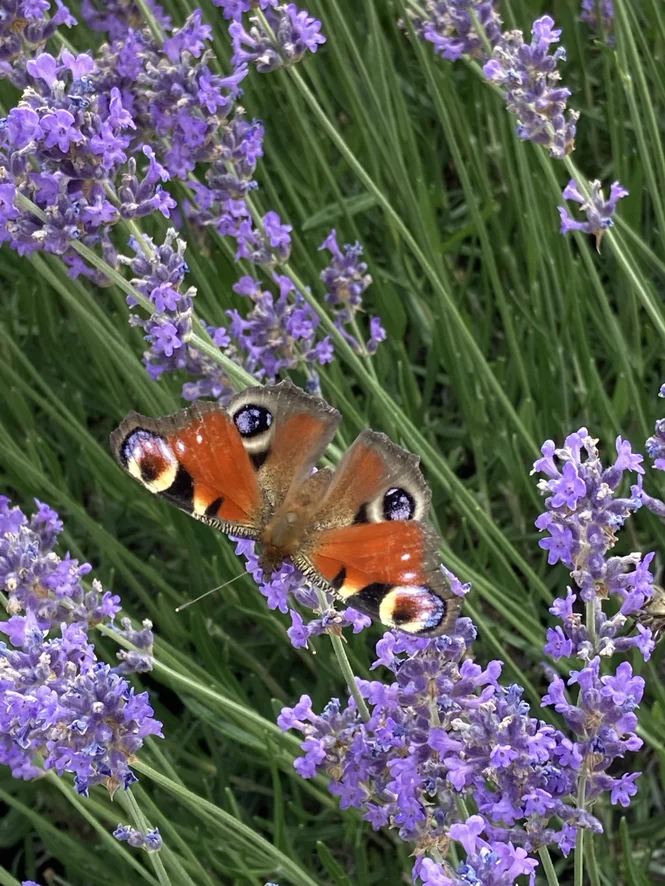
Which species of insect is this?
Aglais io
